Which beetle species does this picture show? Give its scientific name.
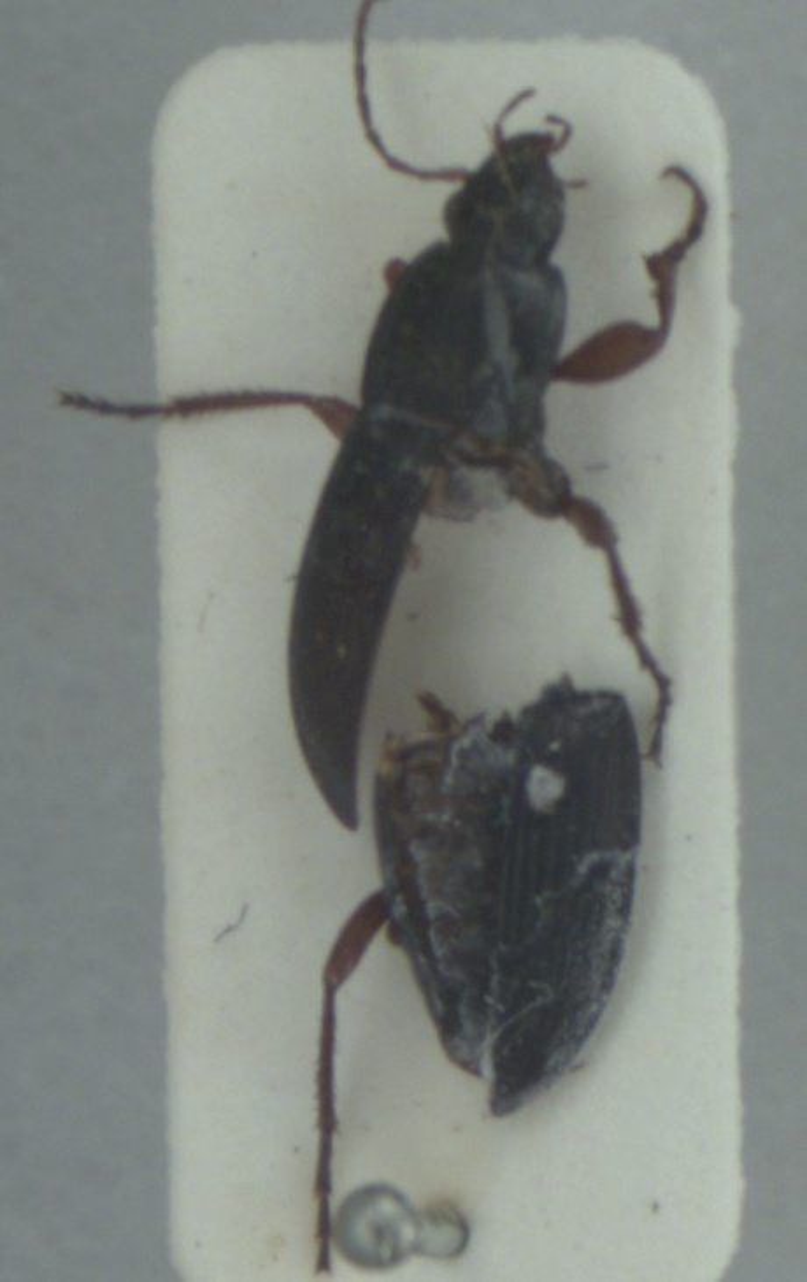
Calathus fuscipes
